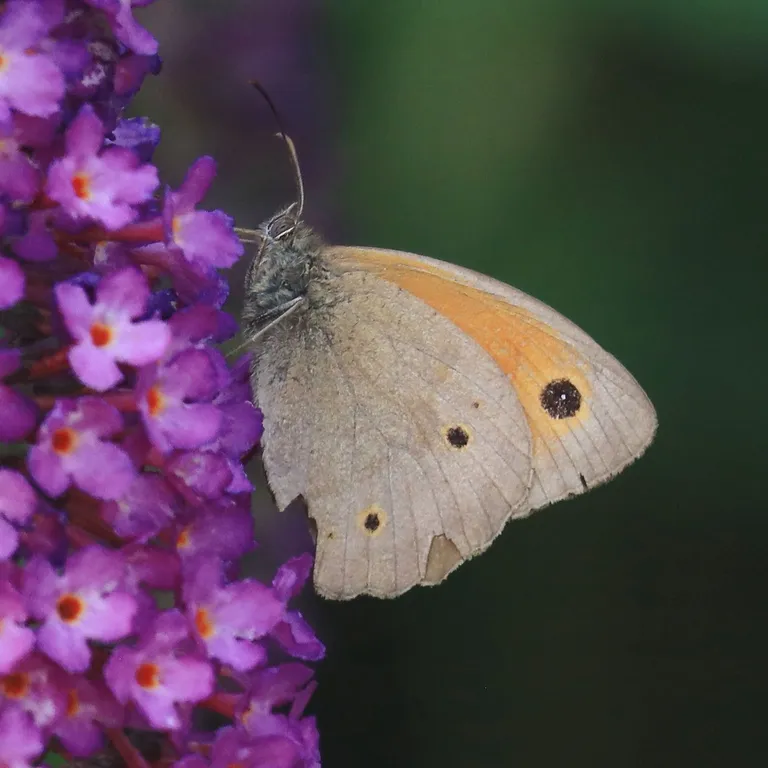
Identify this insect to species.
Maniola jurtina
